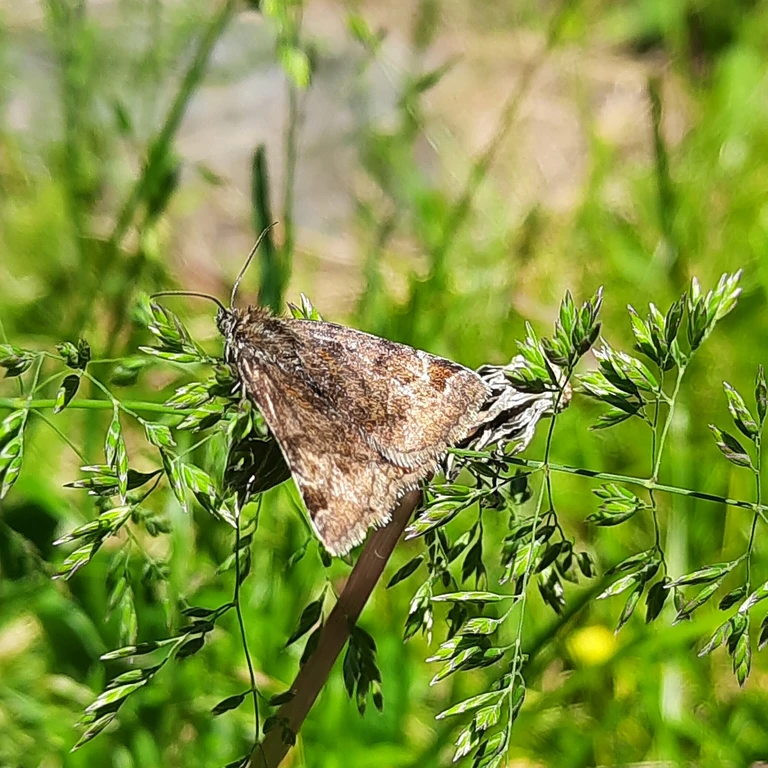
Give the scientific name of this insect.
Euclidia glyphica
